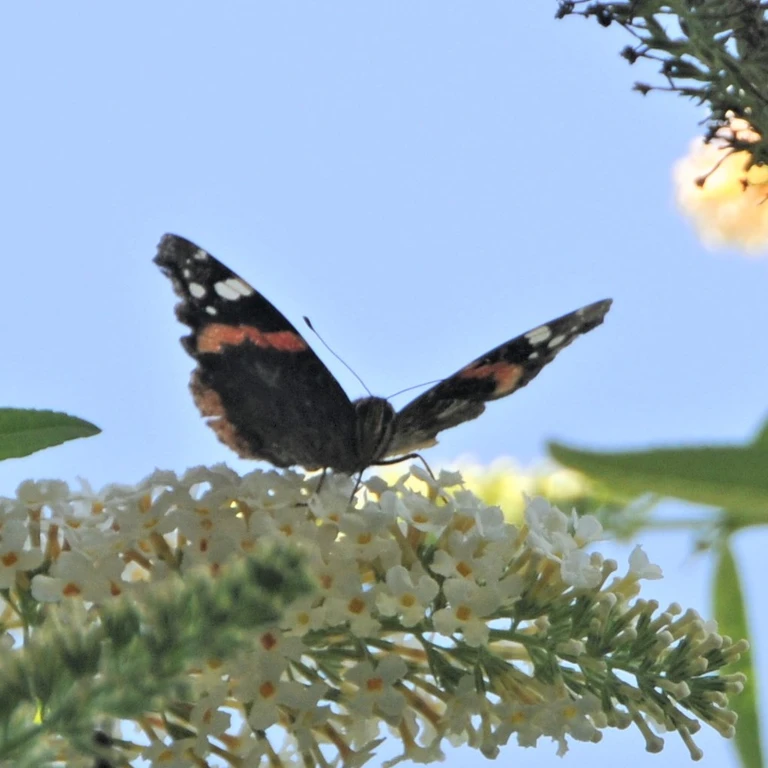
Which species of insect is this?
Vanessa atalanta
